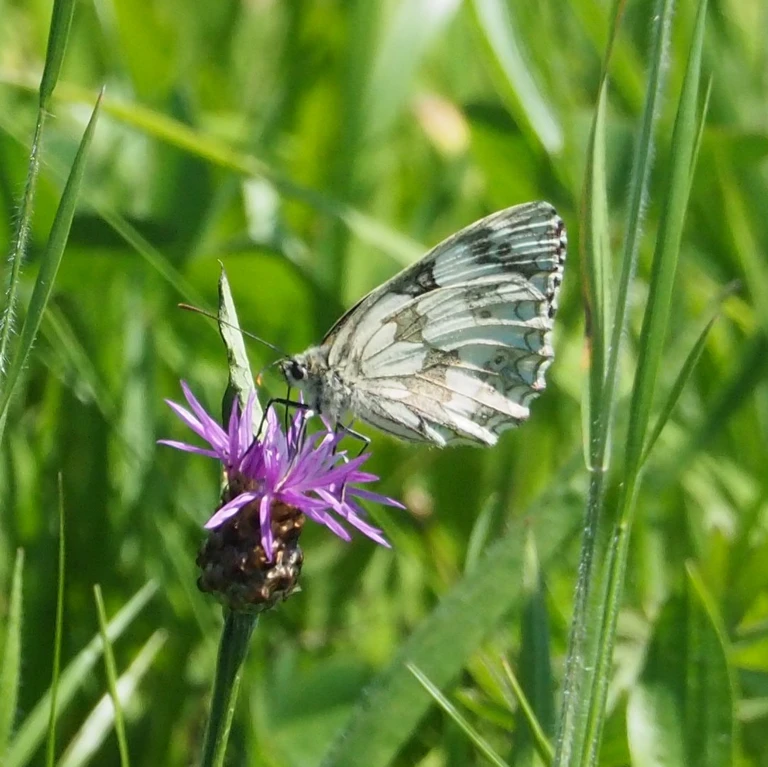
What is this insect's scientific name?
Melanargia galathea
